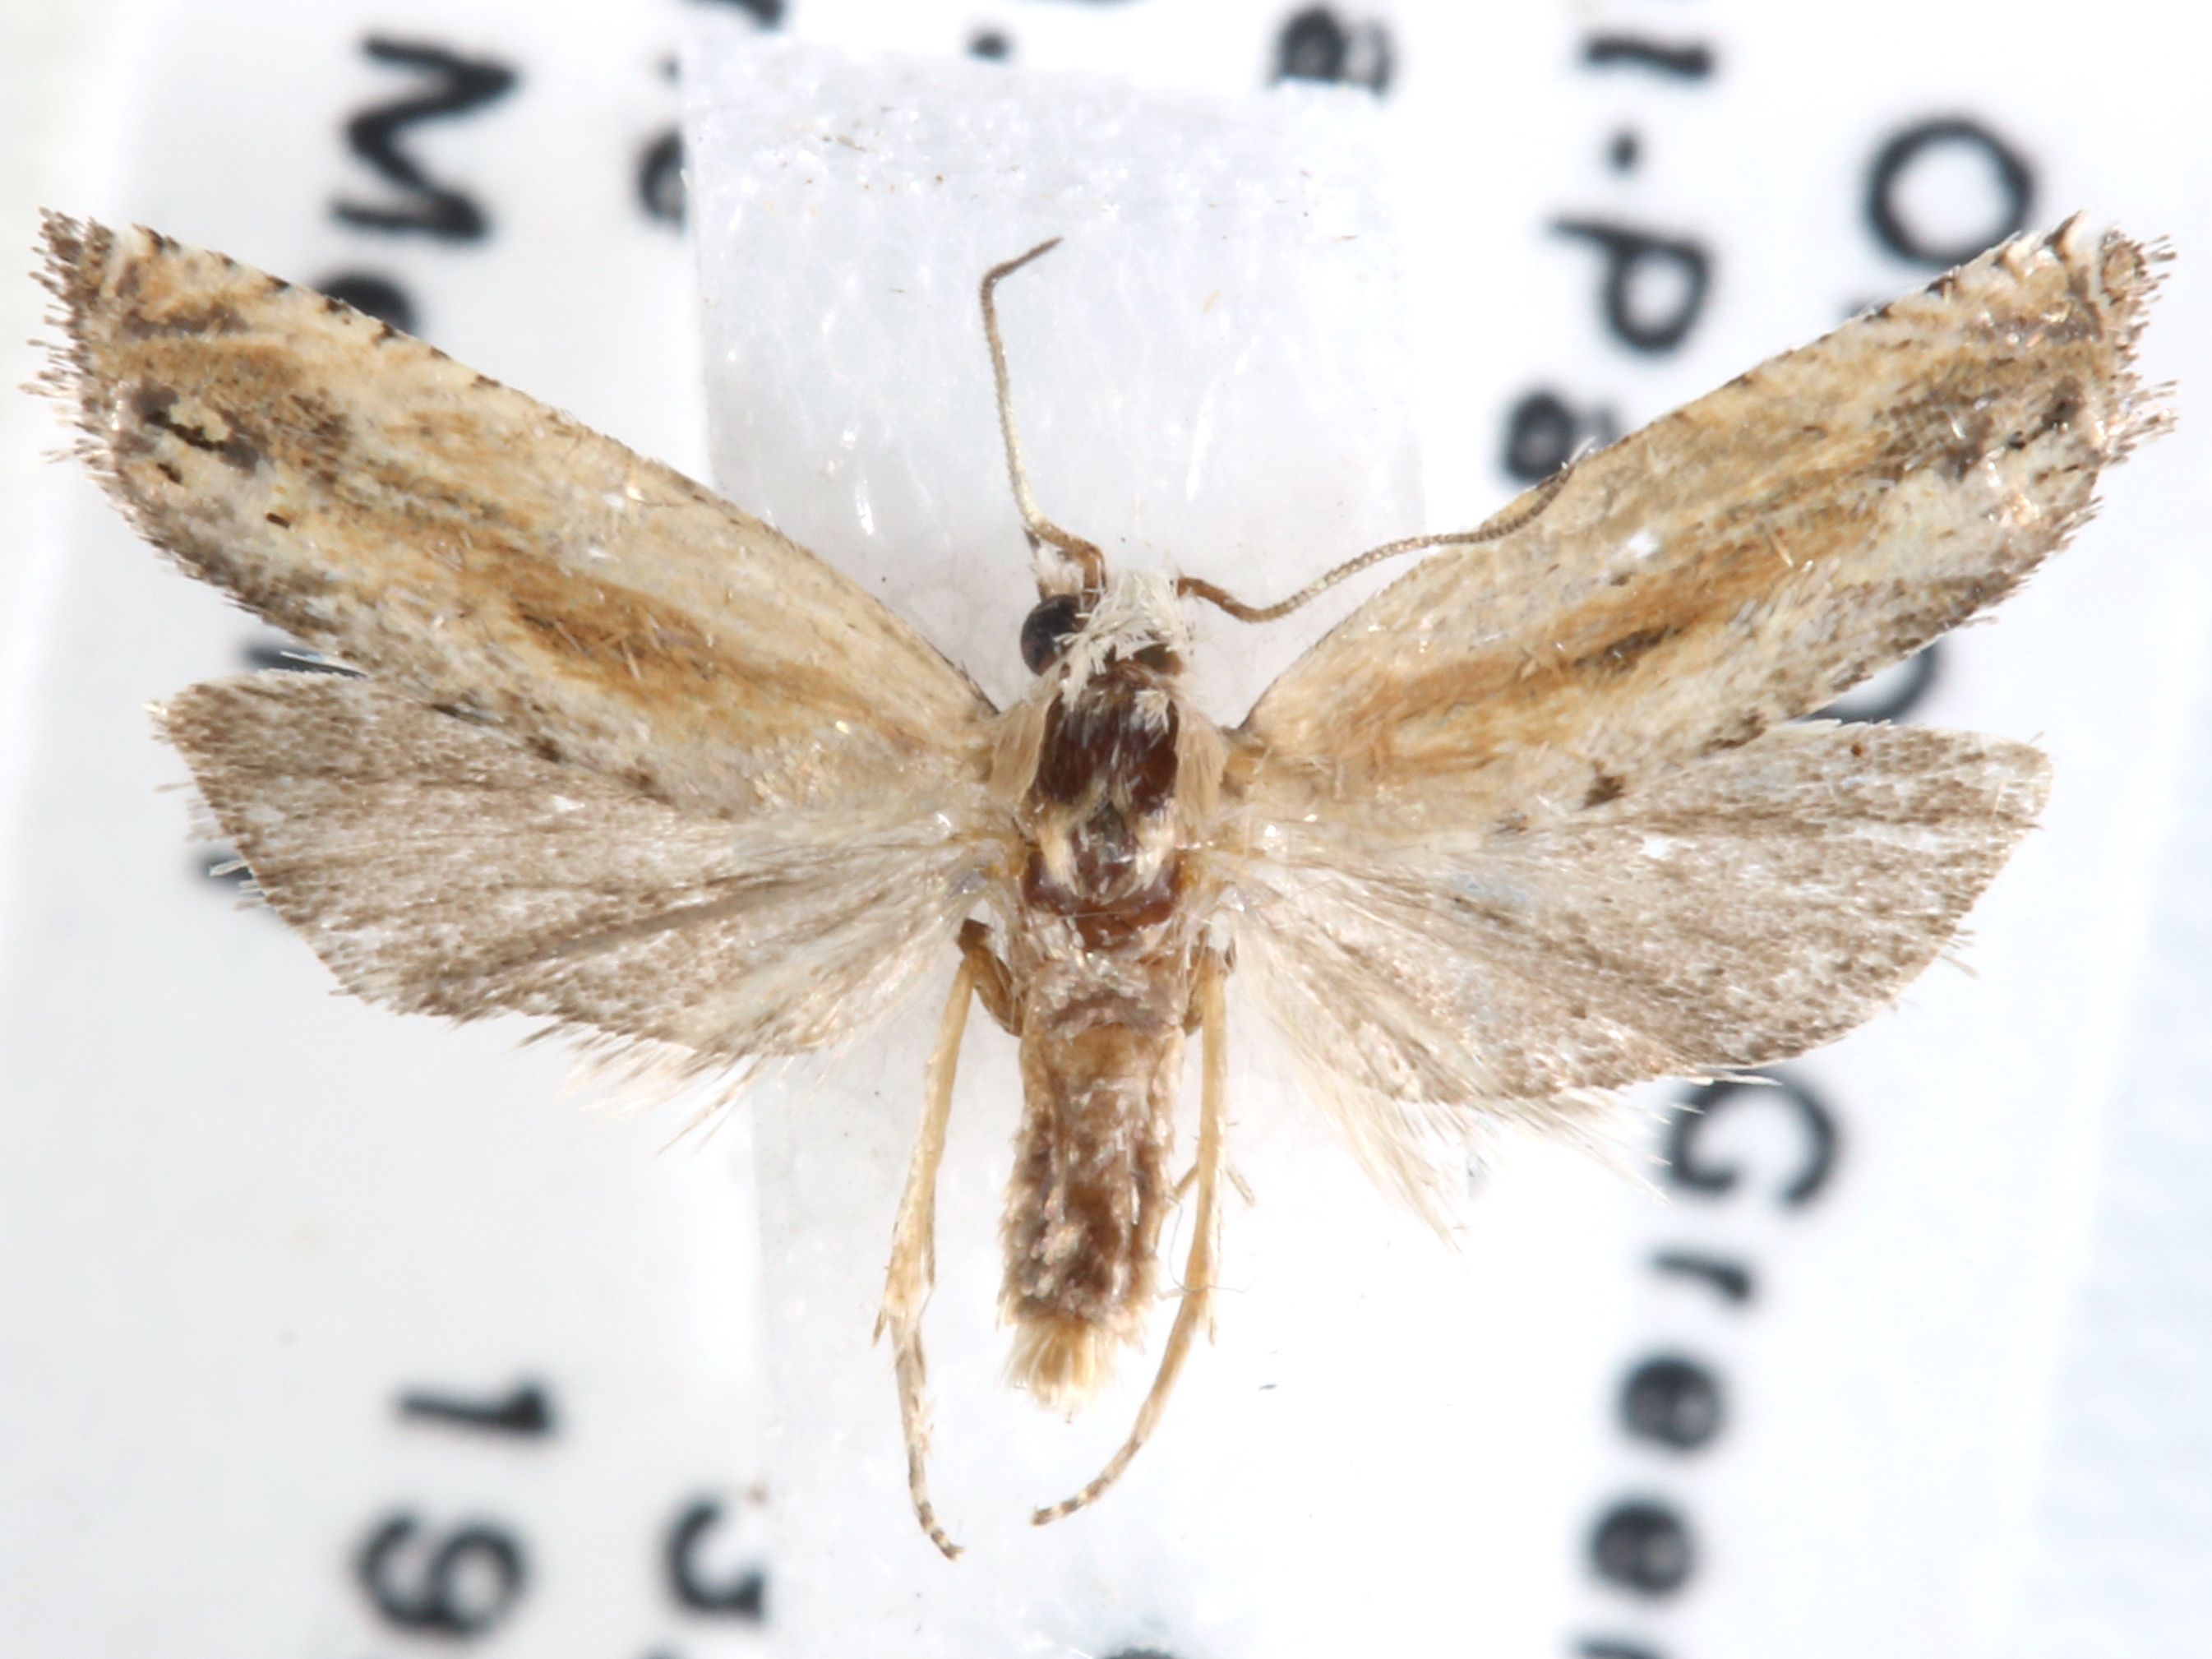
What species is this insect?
Eucosma kiscana
